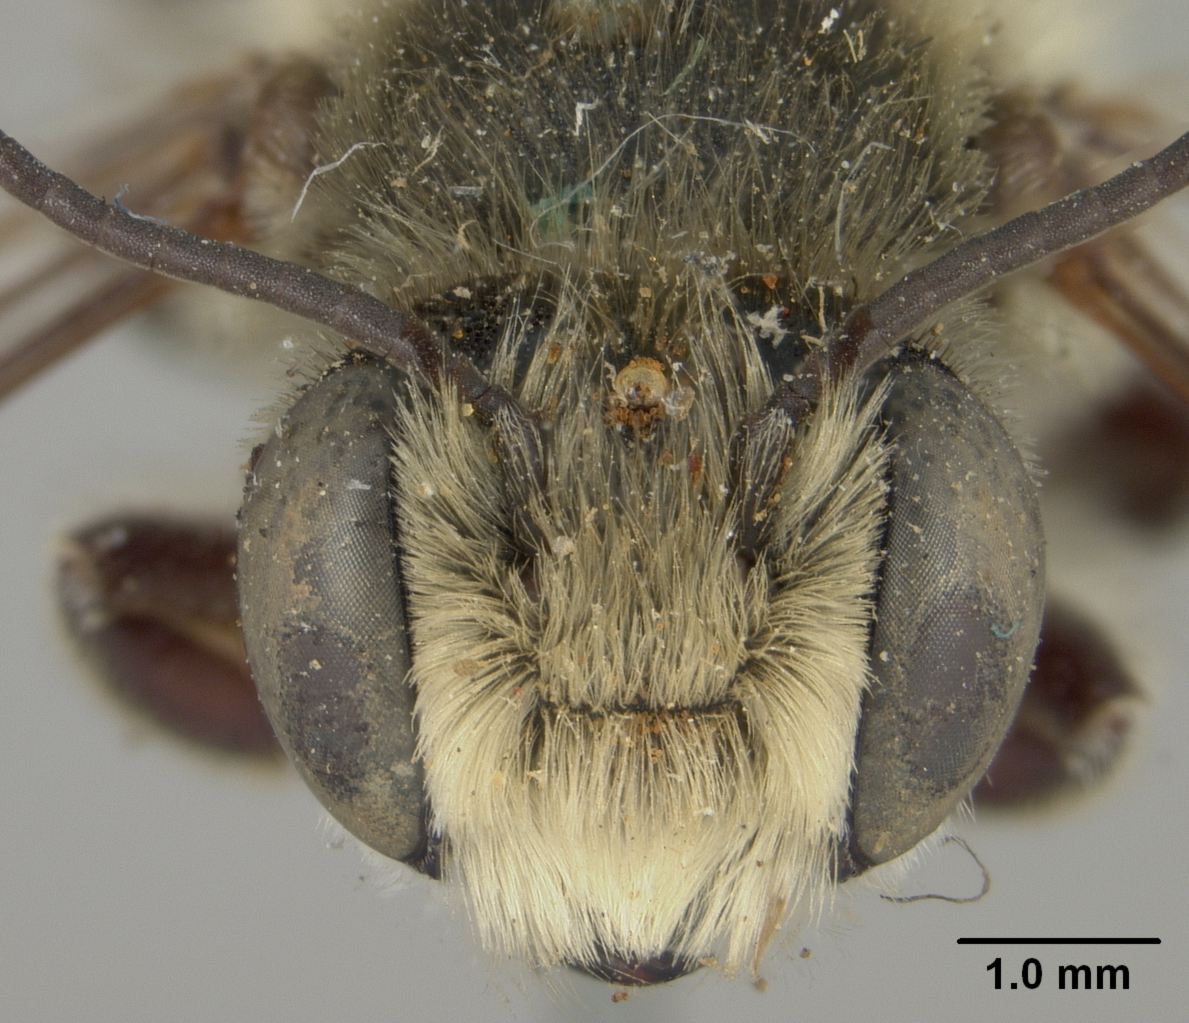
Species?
Megachile mendica
